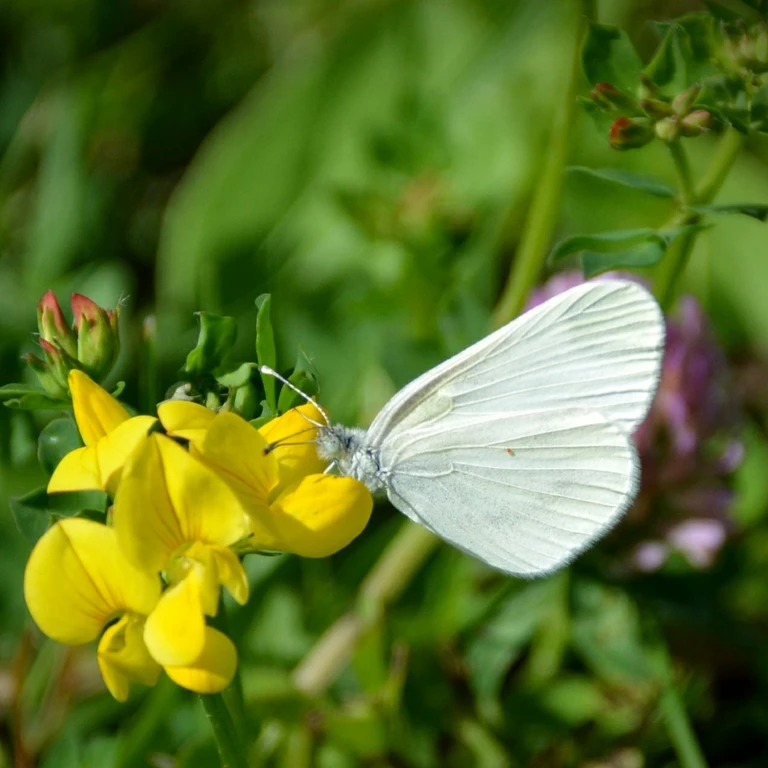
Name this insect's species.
Leptidea sinapis/juvernica
